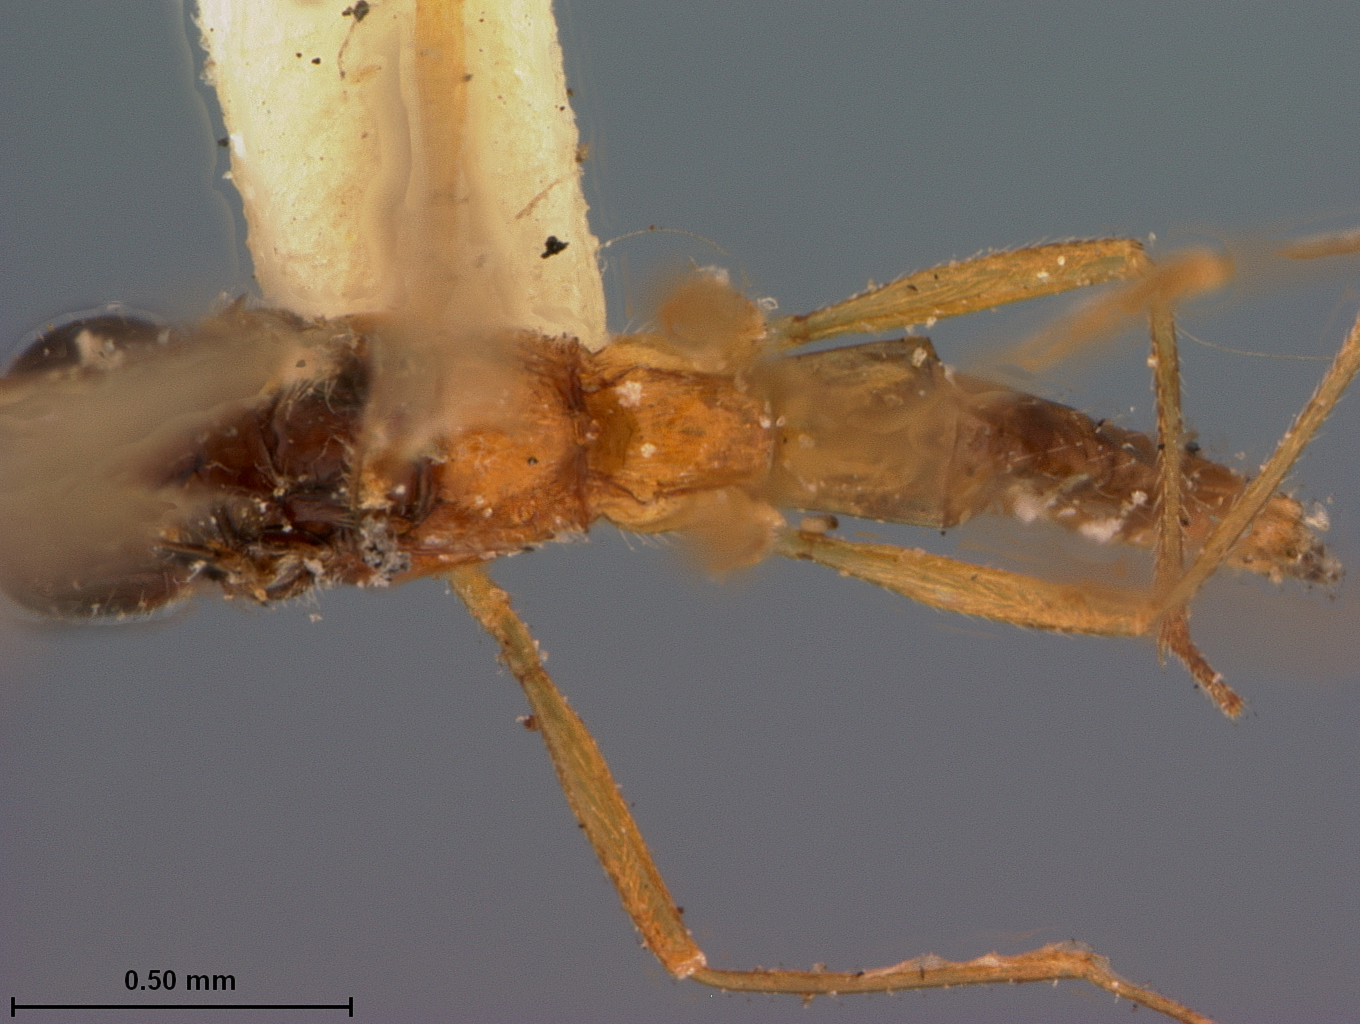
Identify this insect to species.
Praon virginiensis
